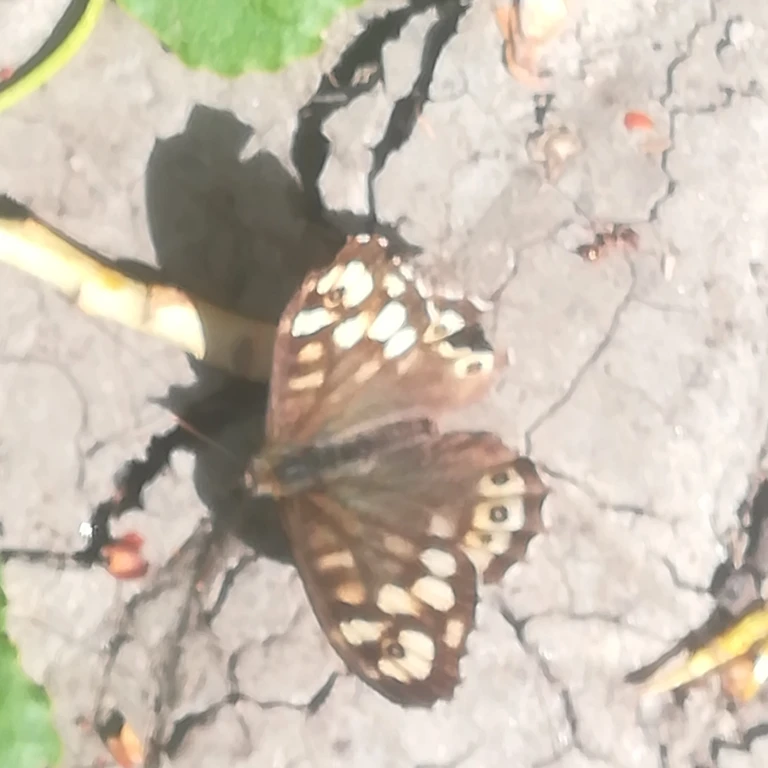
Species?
Pararge aegeria
